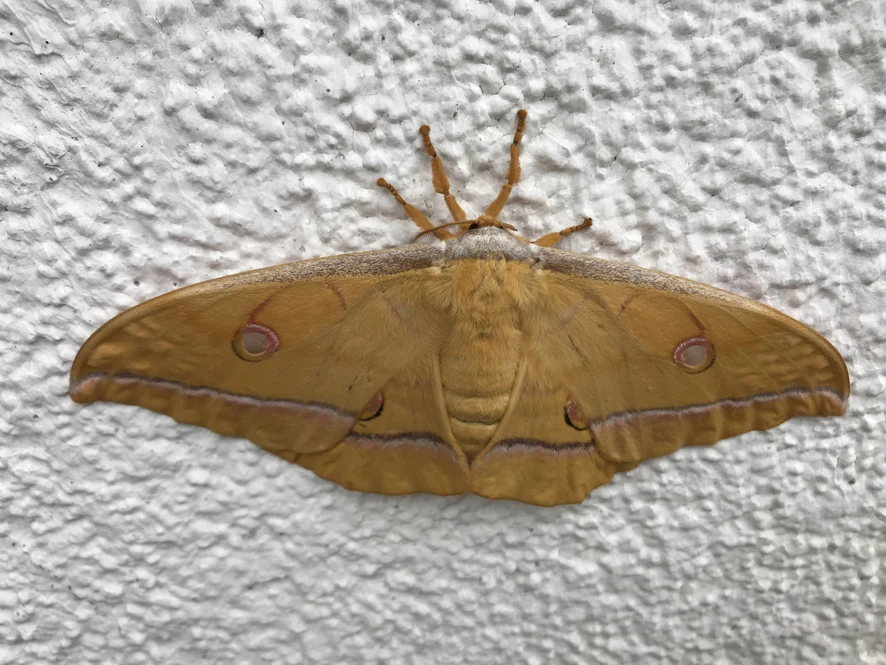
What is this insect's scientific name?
Antheraea yamamai
